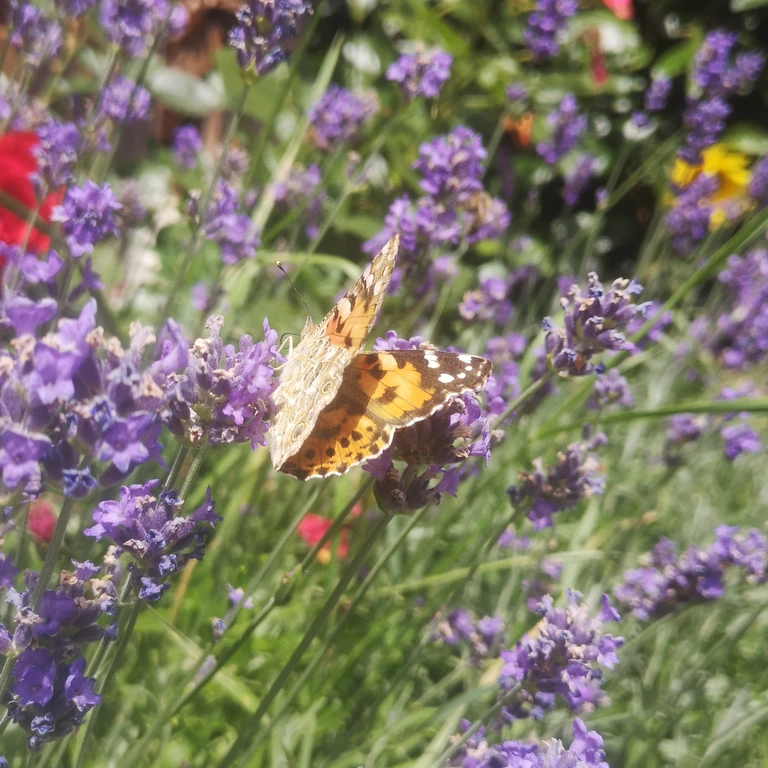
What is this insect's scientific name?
Vanessa cardui
